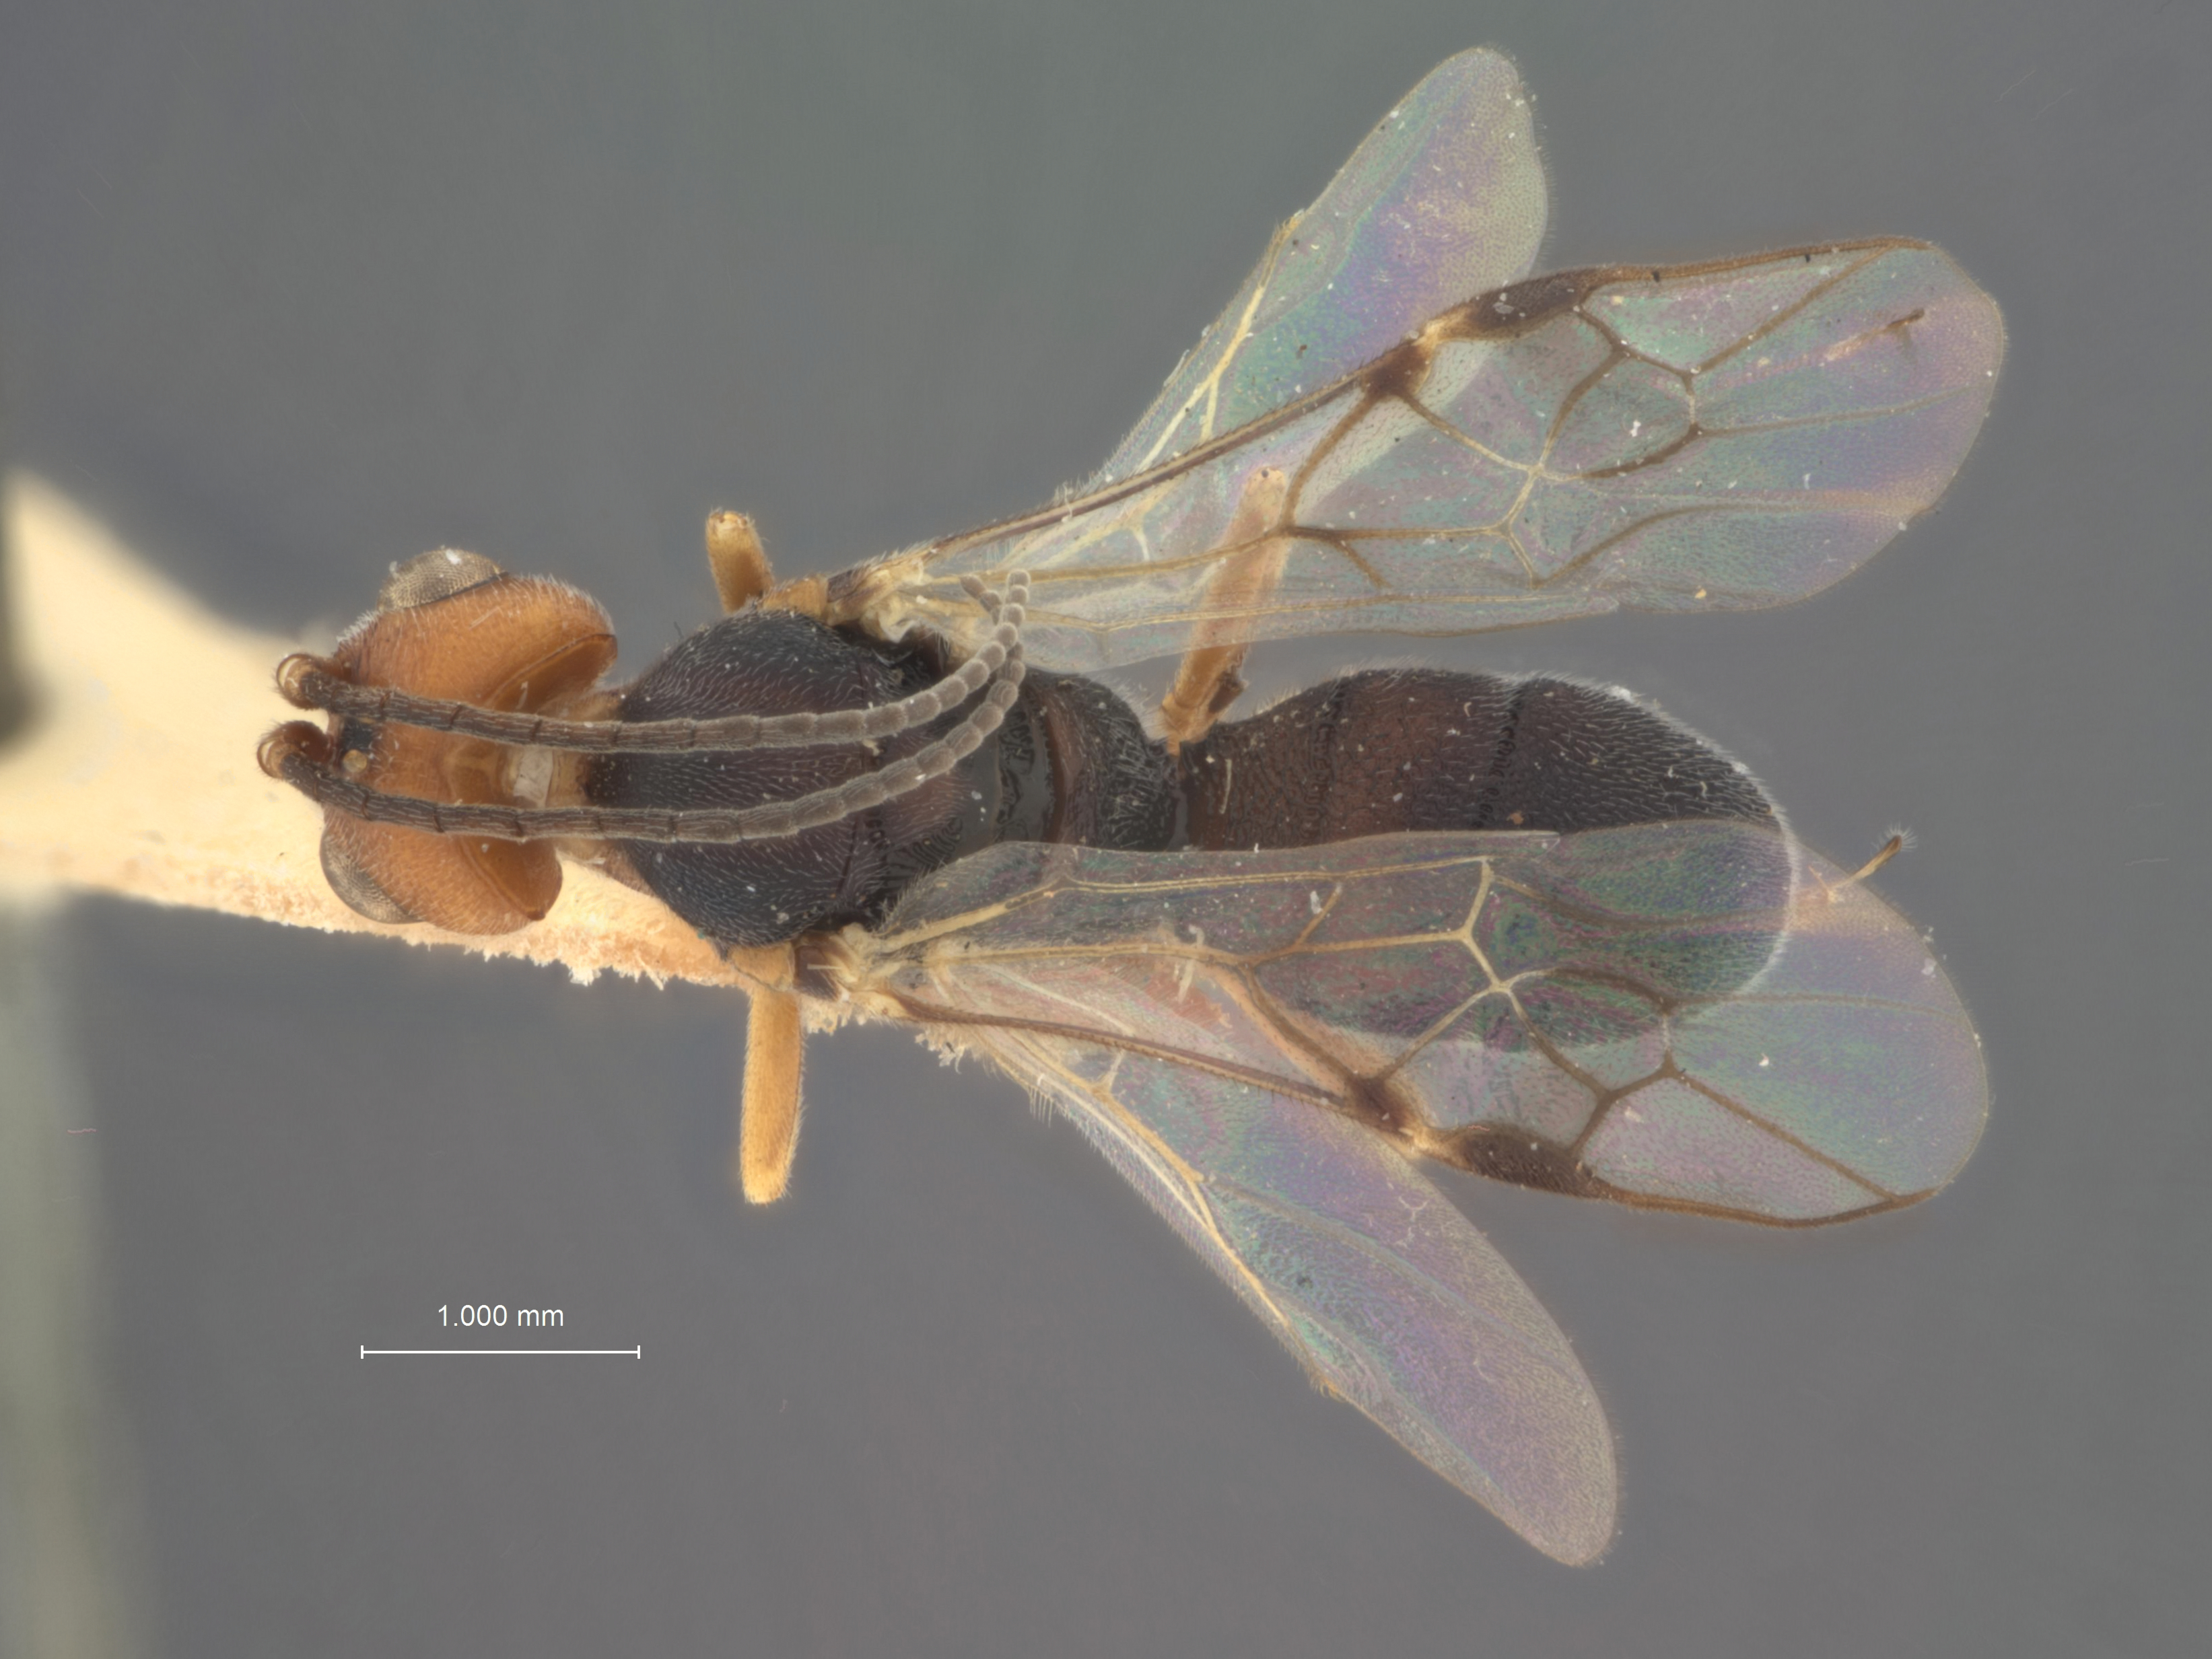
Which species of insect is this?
Phanerotoma erythrocephala
